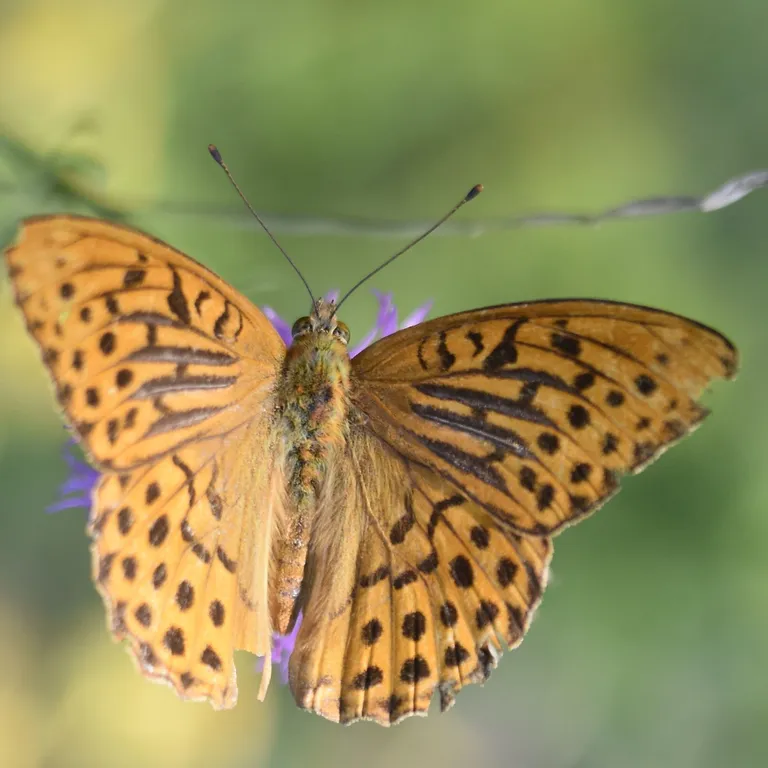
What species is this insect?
Argynnis paphia
